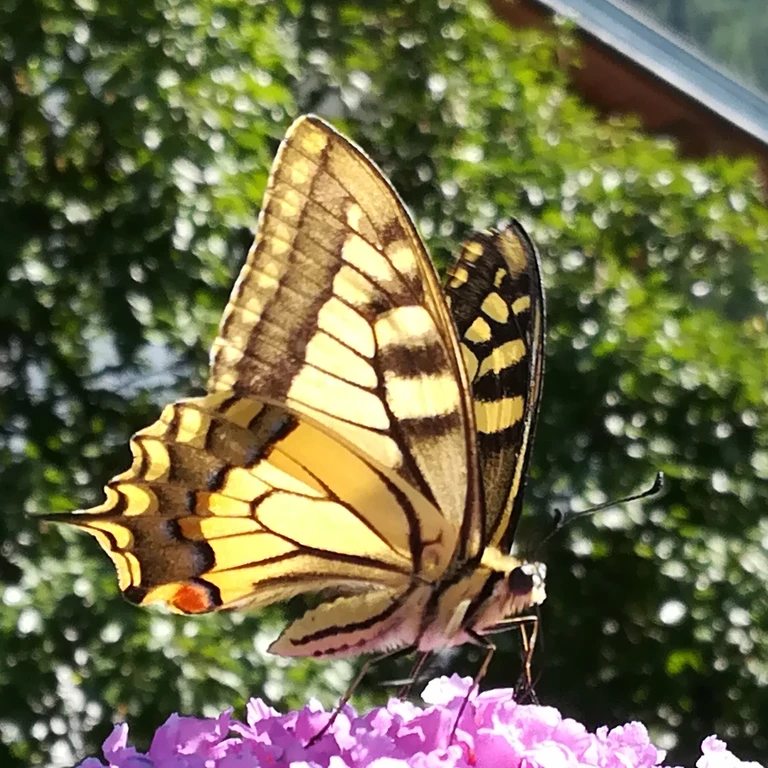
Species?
Papilio machaon
